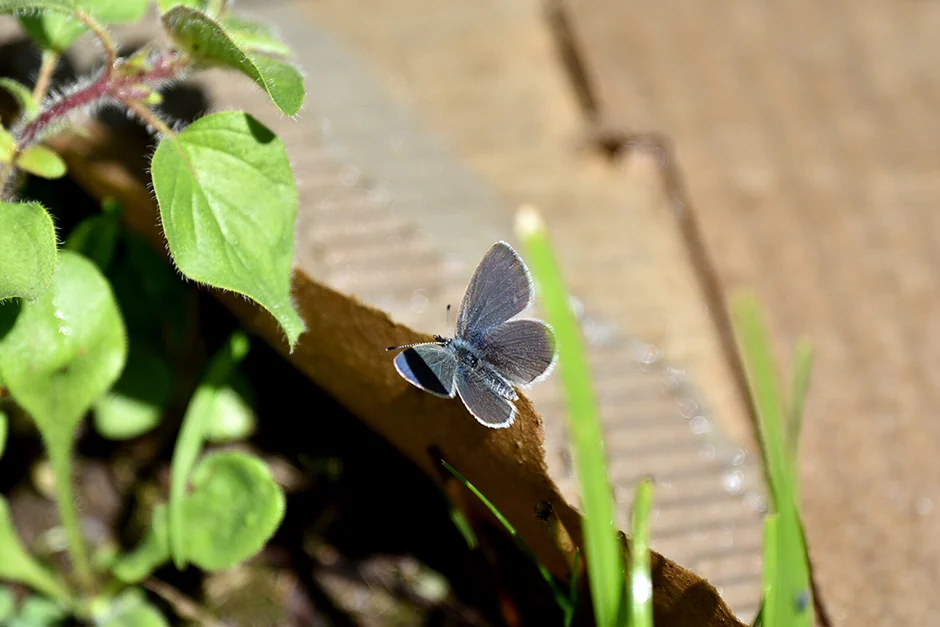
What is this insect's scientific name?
Cupido minimus
